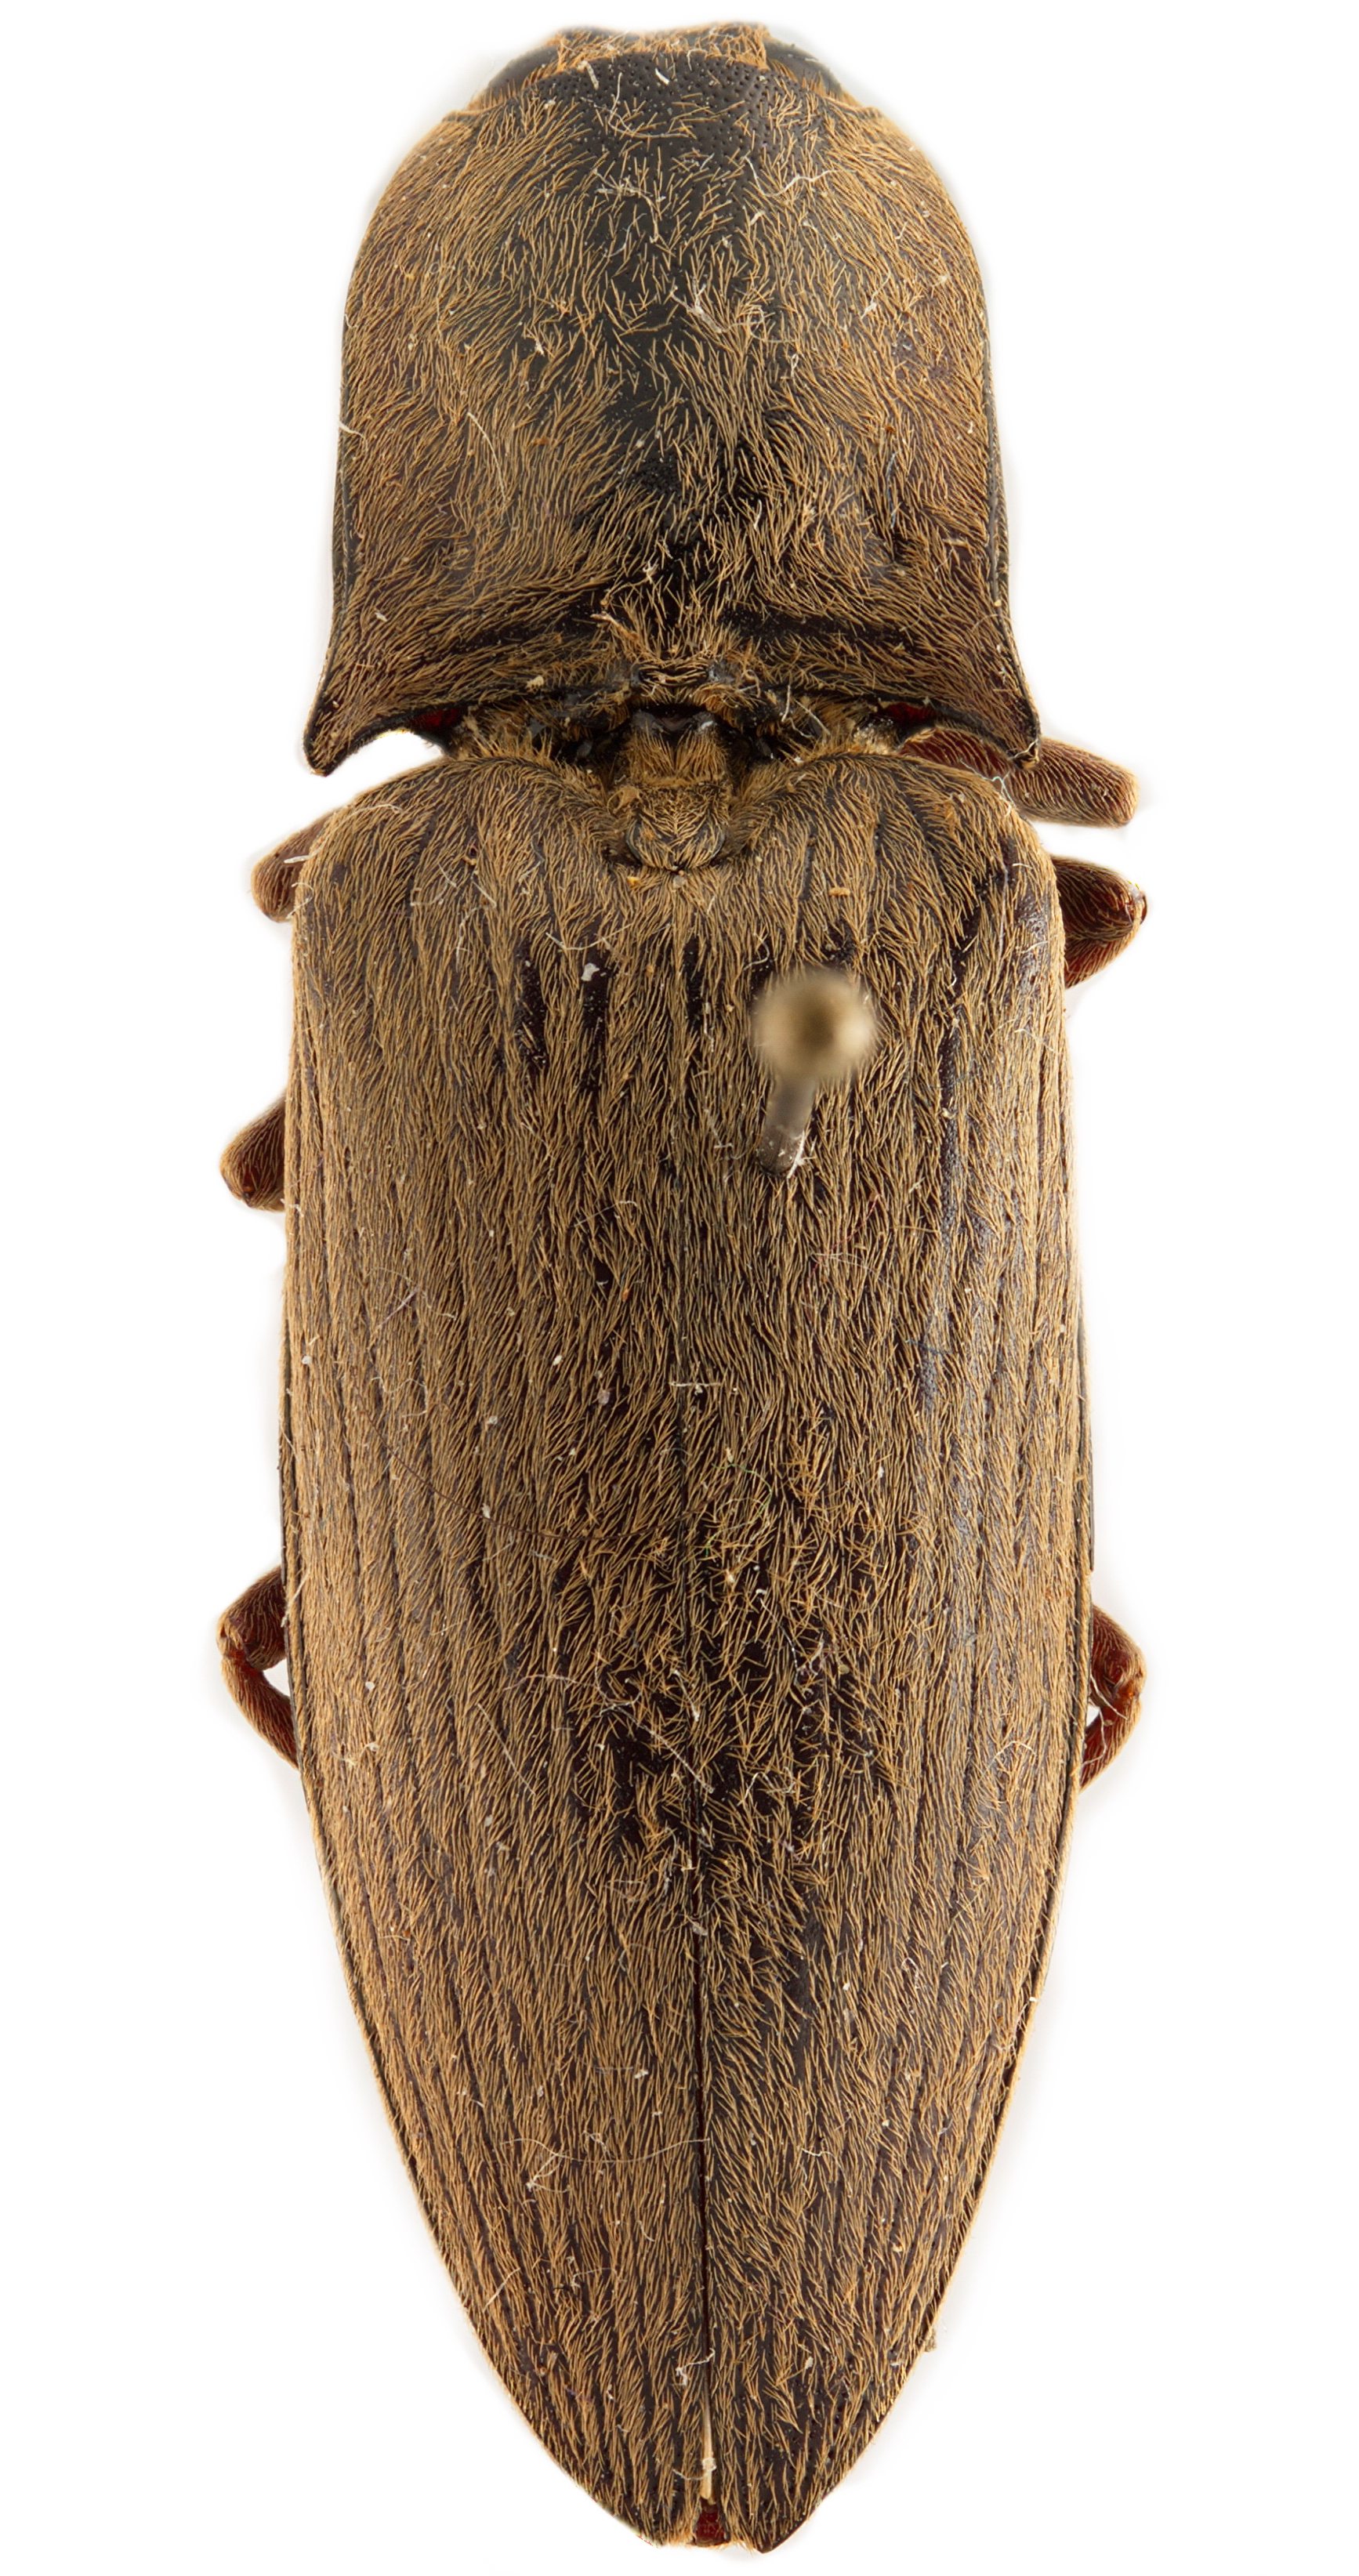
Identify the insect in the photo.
Lanelater soricinus
